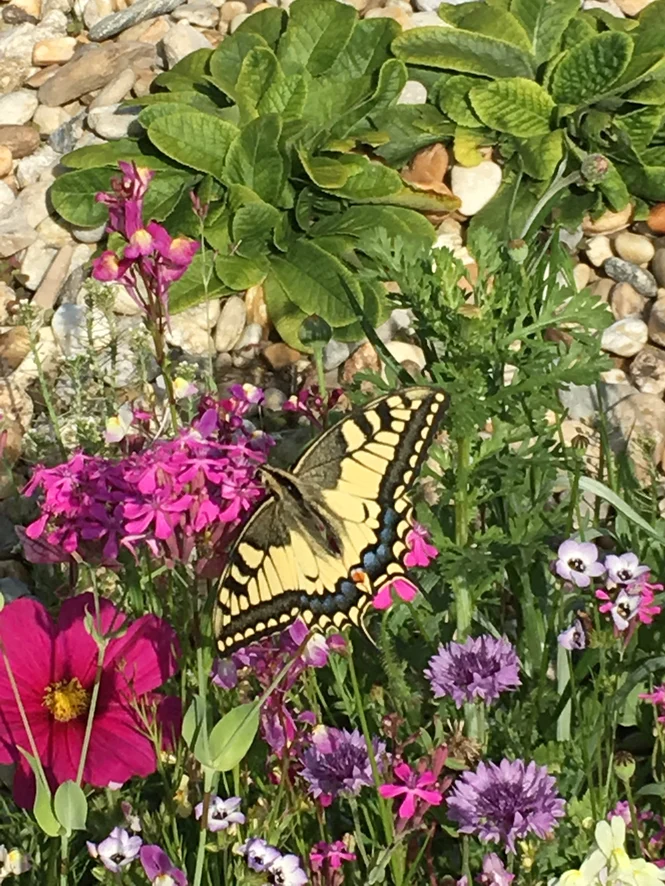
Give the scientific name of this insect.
Papilio machaon
